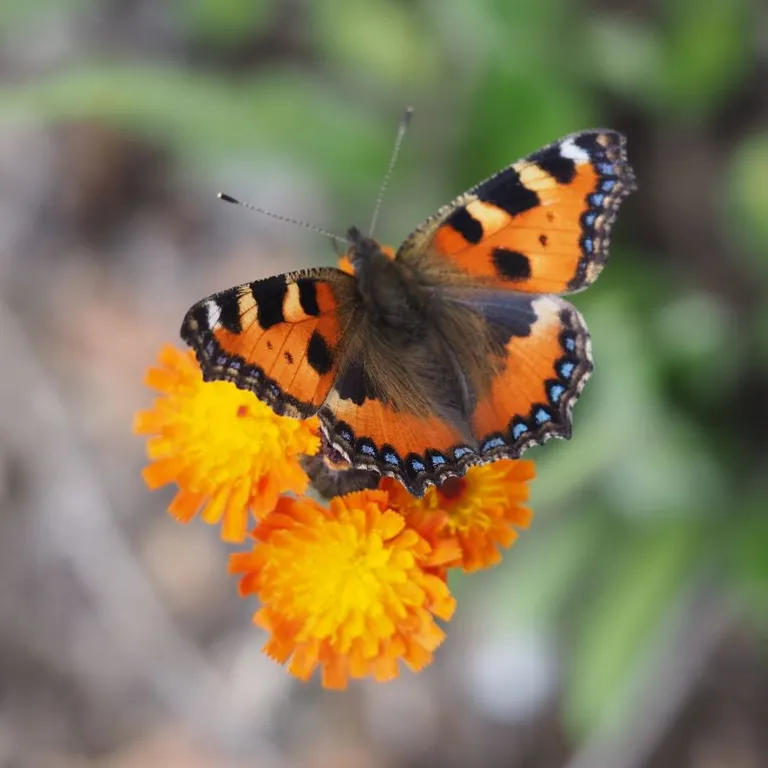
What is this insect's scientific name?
Aglais urticae
